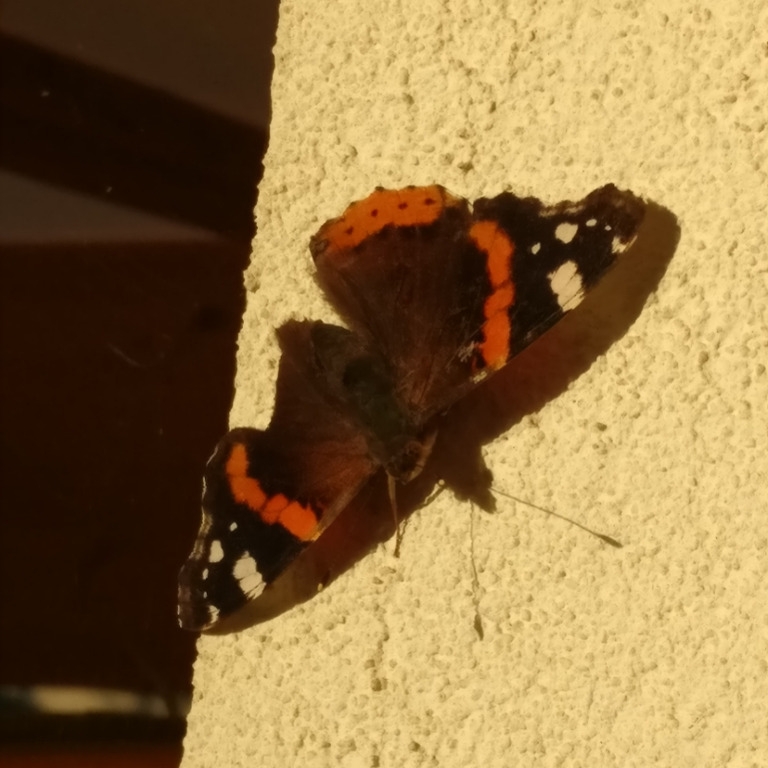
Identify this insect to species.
Vanessa atalanta
